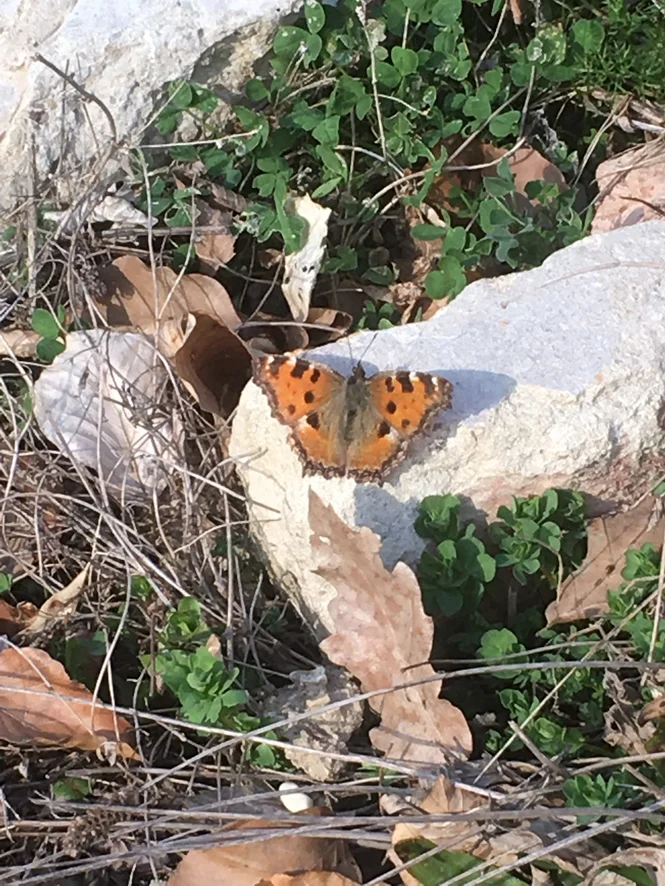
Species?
Nymphalis polychloros
